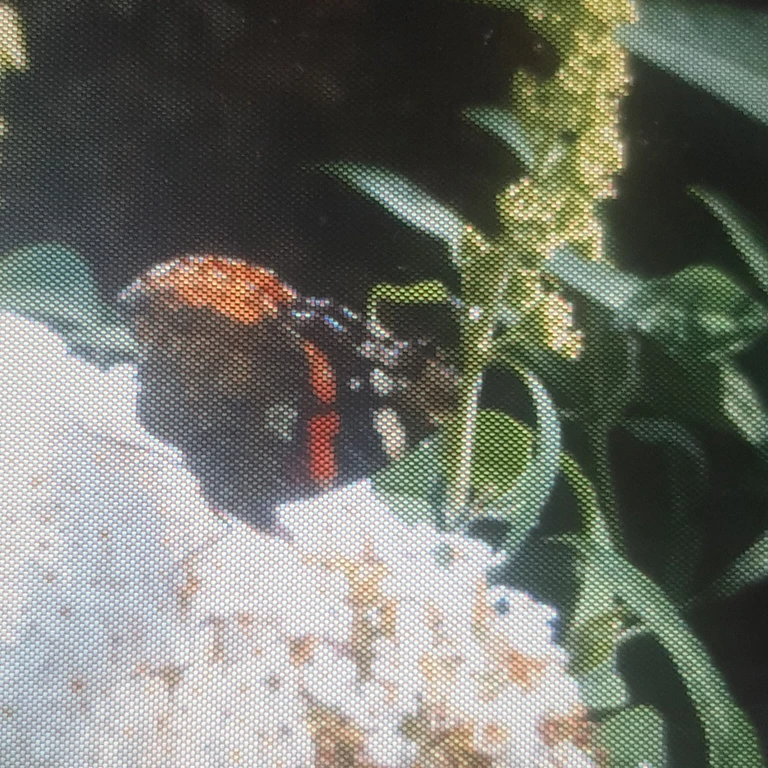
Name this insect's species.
Vanessa atalanta
